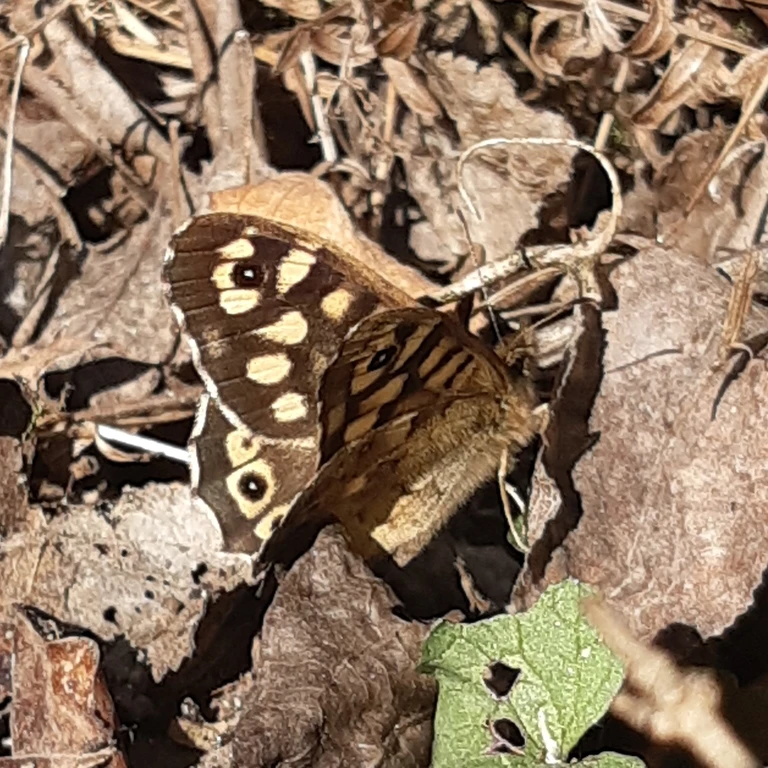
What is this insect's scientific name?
Pararge aegeria
